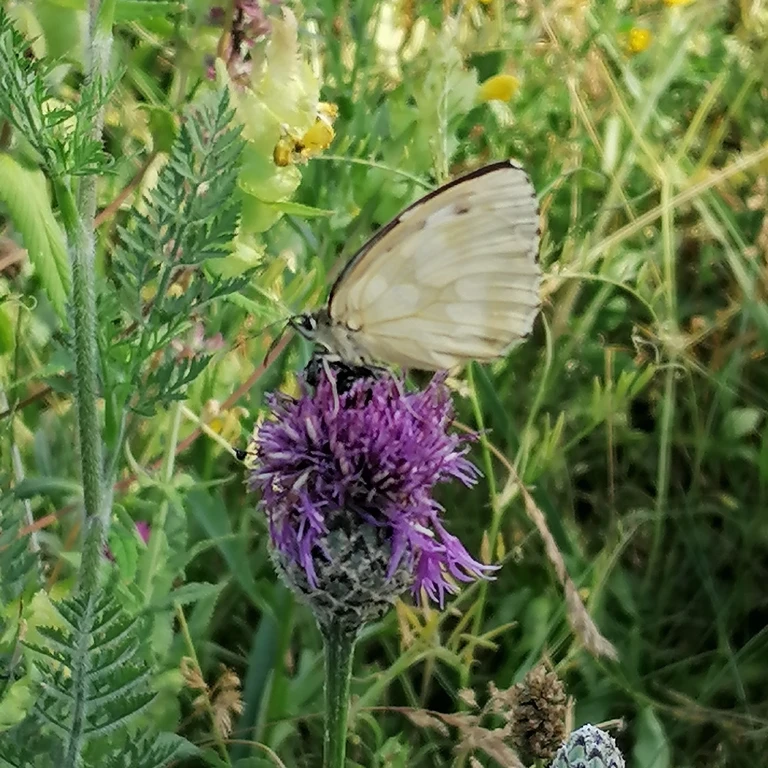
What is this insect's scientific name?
Melanargia galathea
